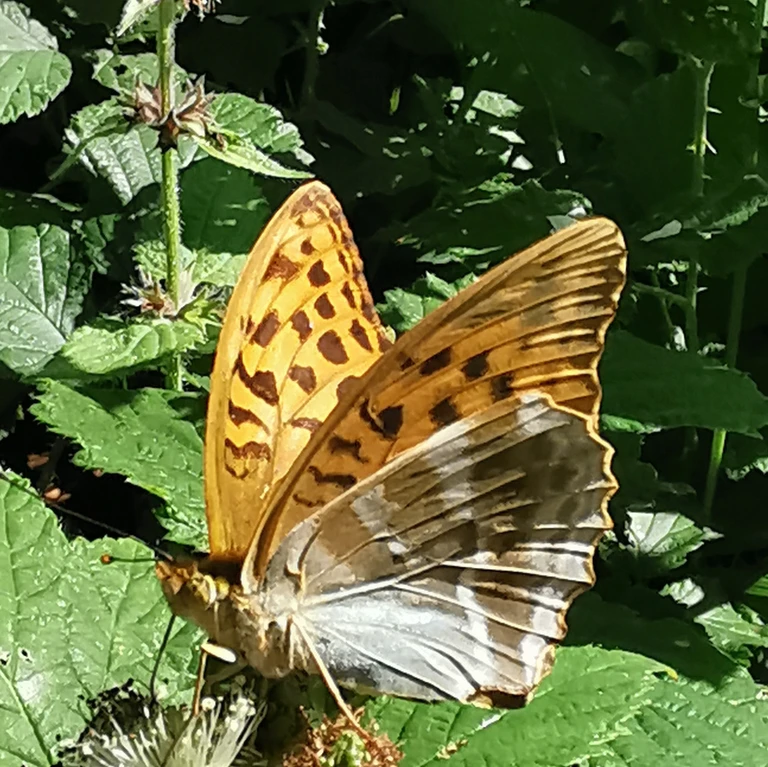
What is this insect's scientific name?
Argynnis paphia
